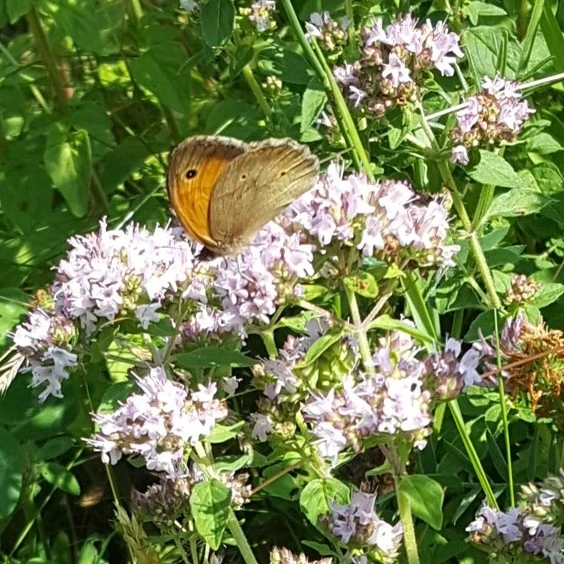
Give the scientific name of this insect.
Maniola jurtina
